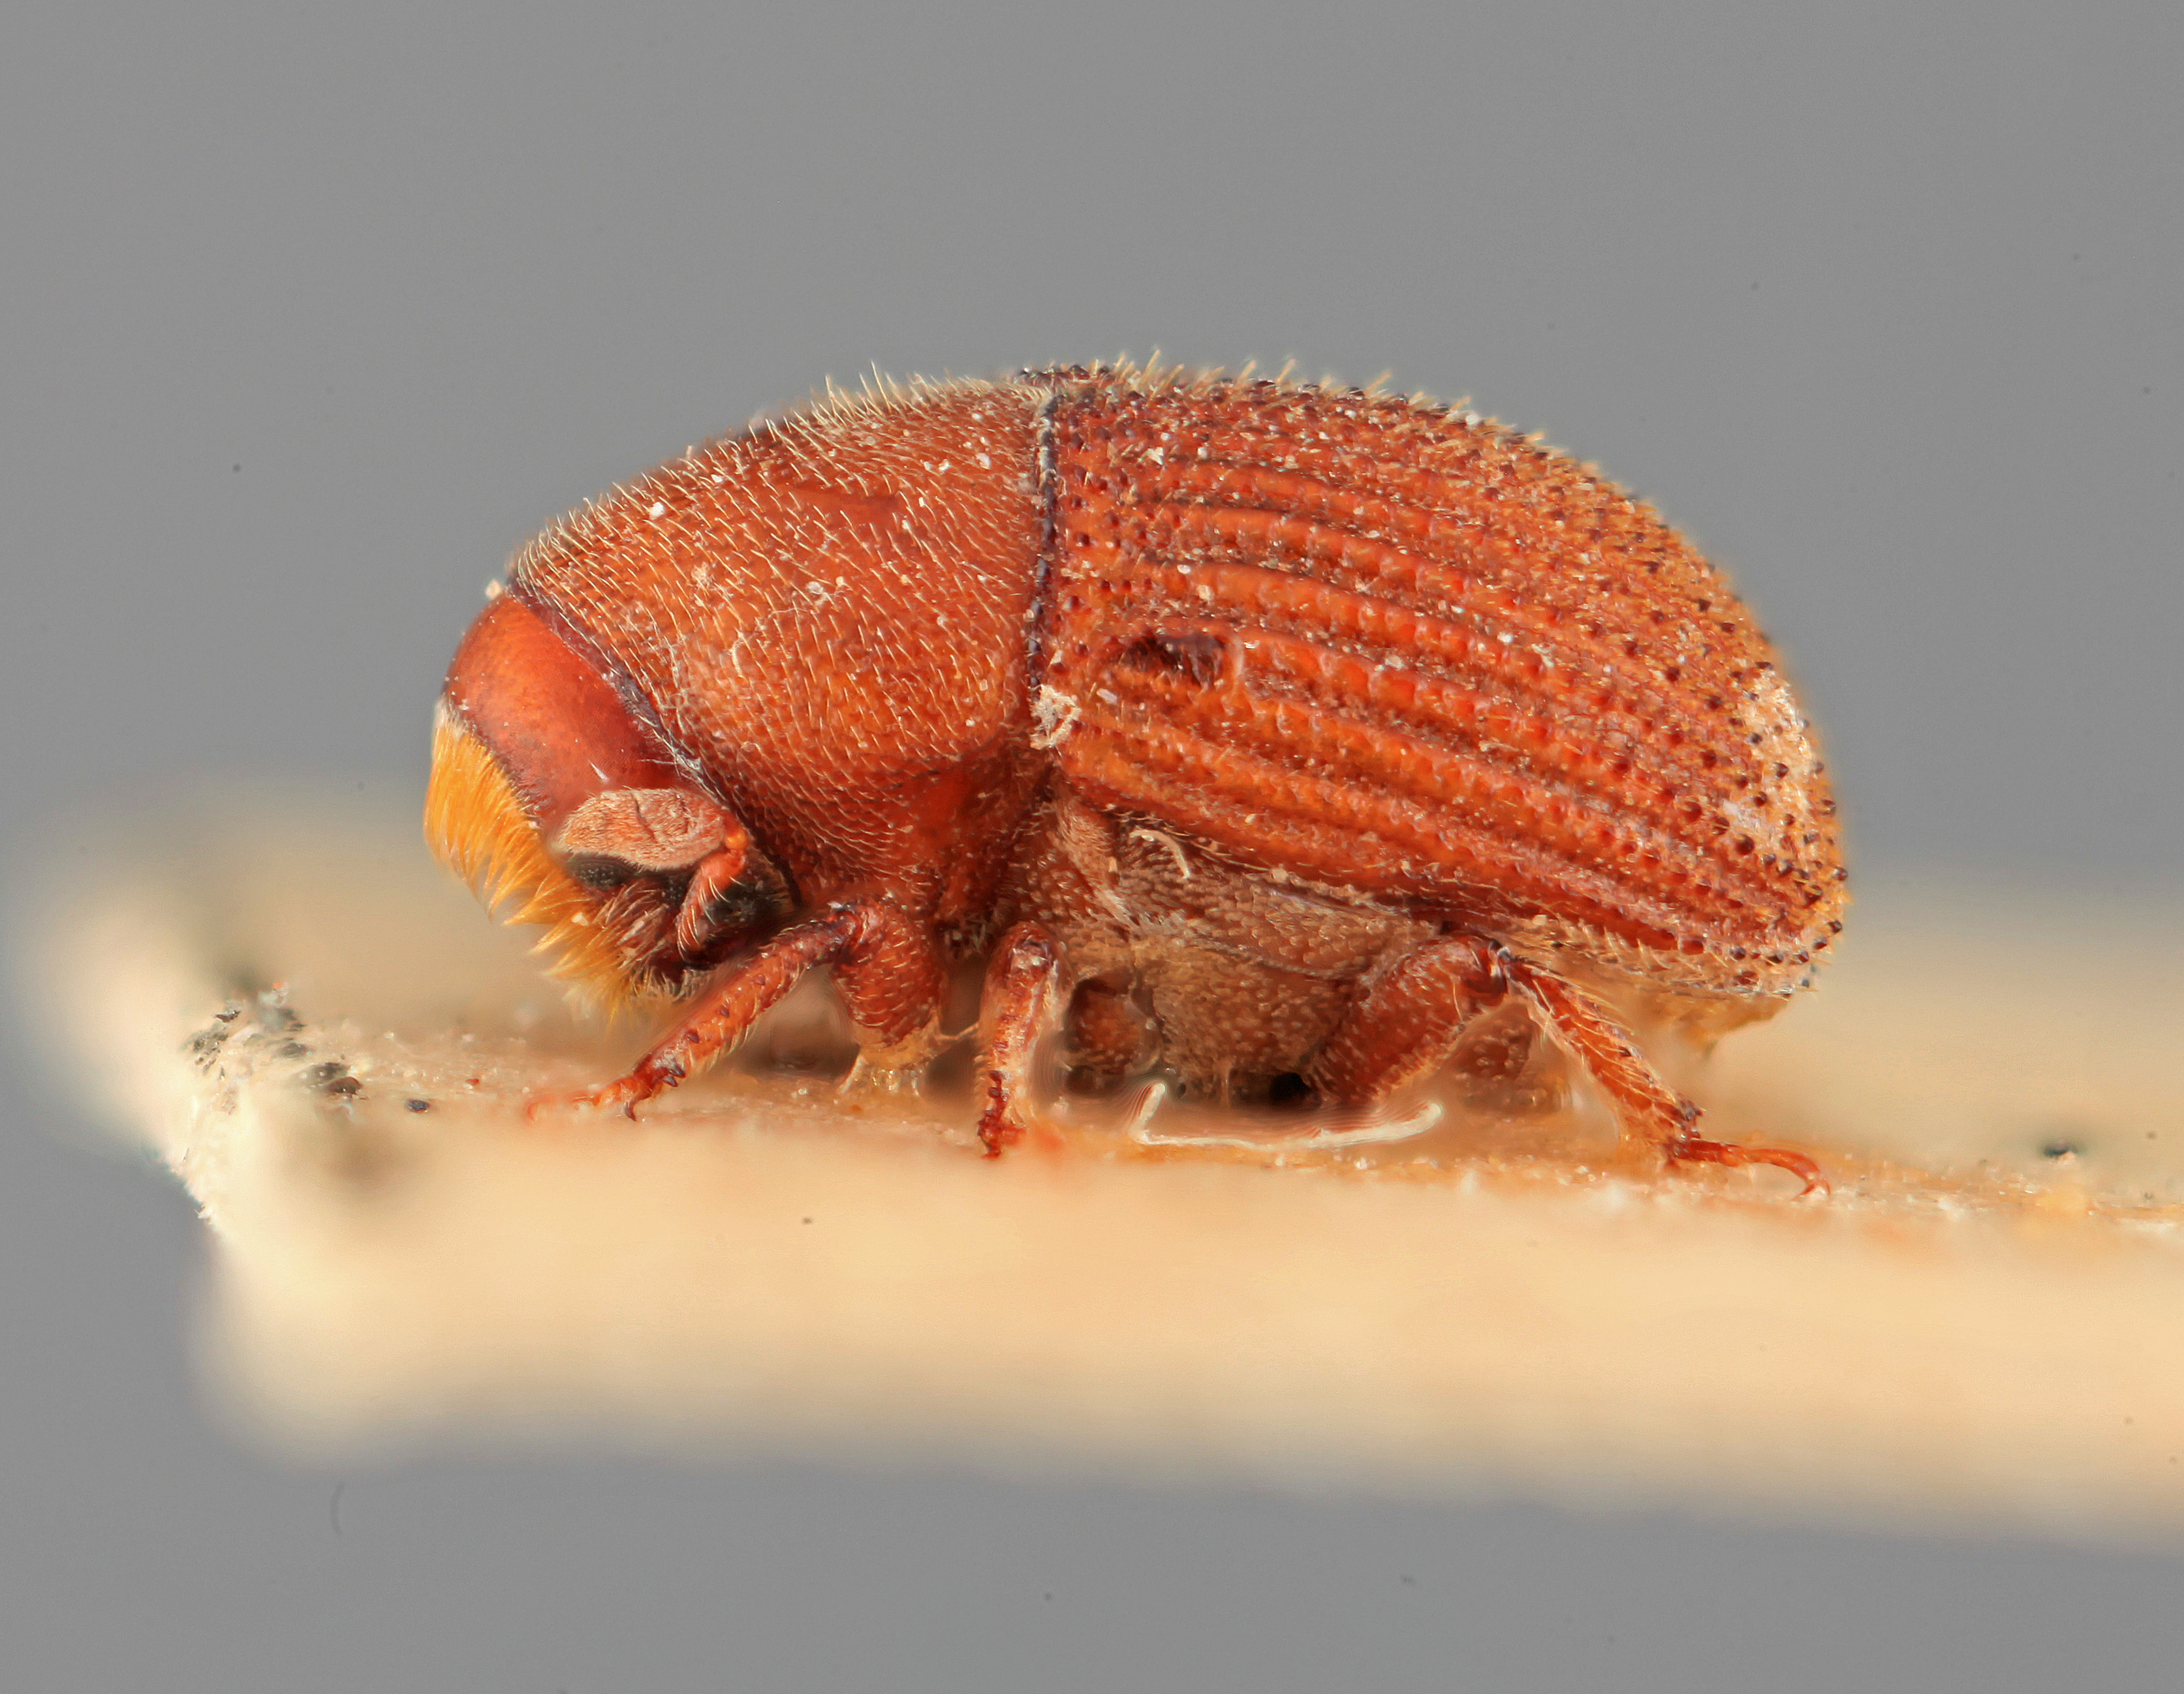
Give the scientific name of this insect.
Olonthogaster jiri
